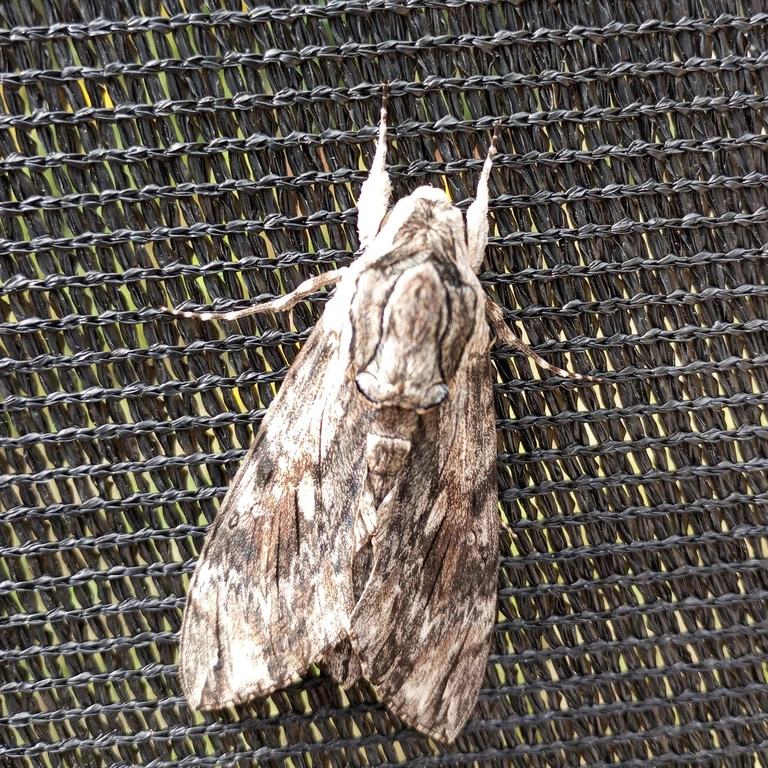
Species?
Agrius convolvuli
